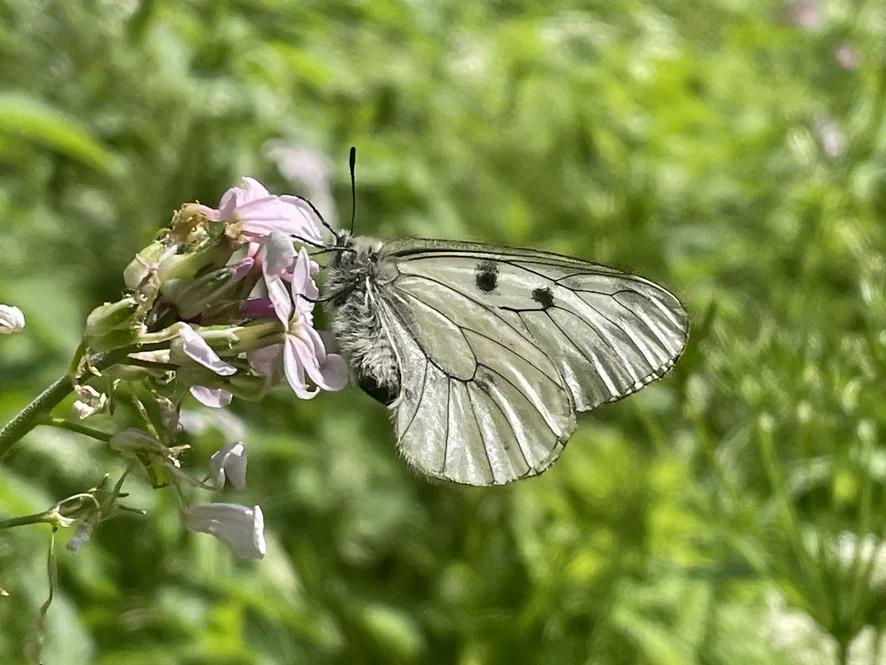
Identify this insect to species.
Parnassius mnemosyne
